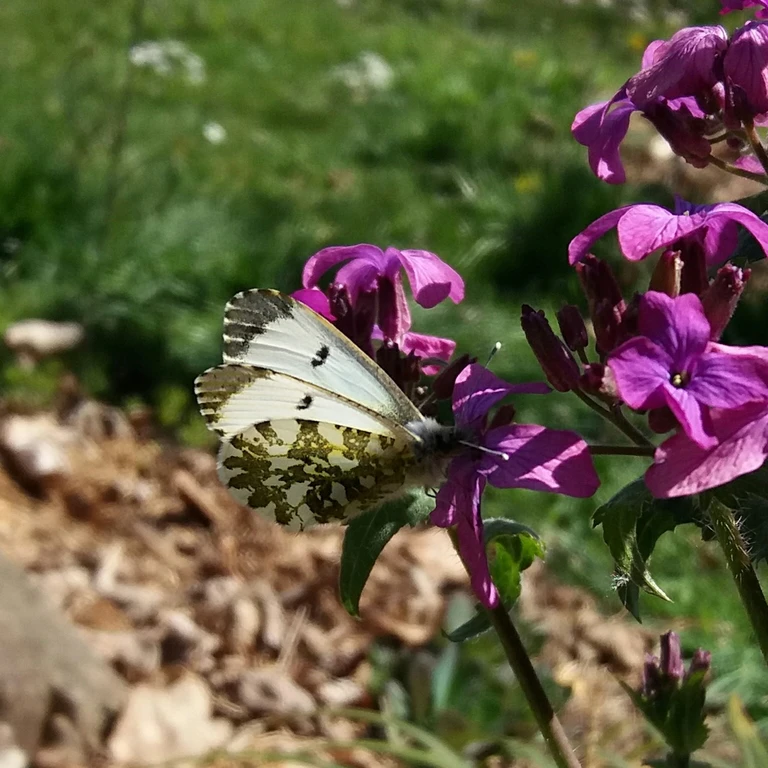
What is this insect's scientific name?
Anthocharis cardamines
